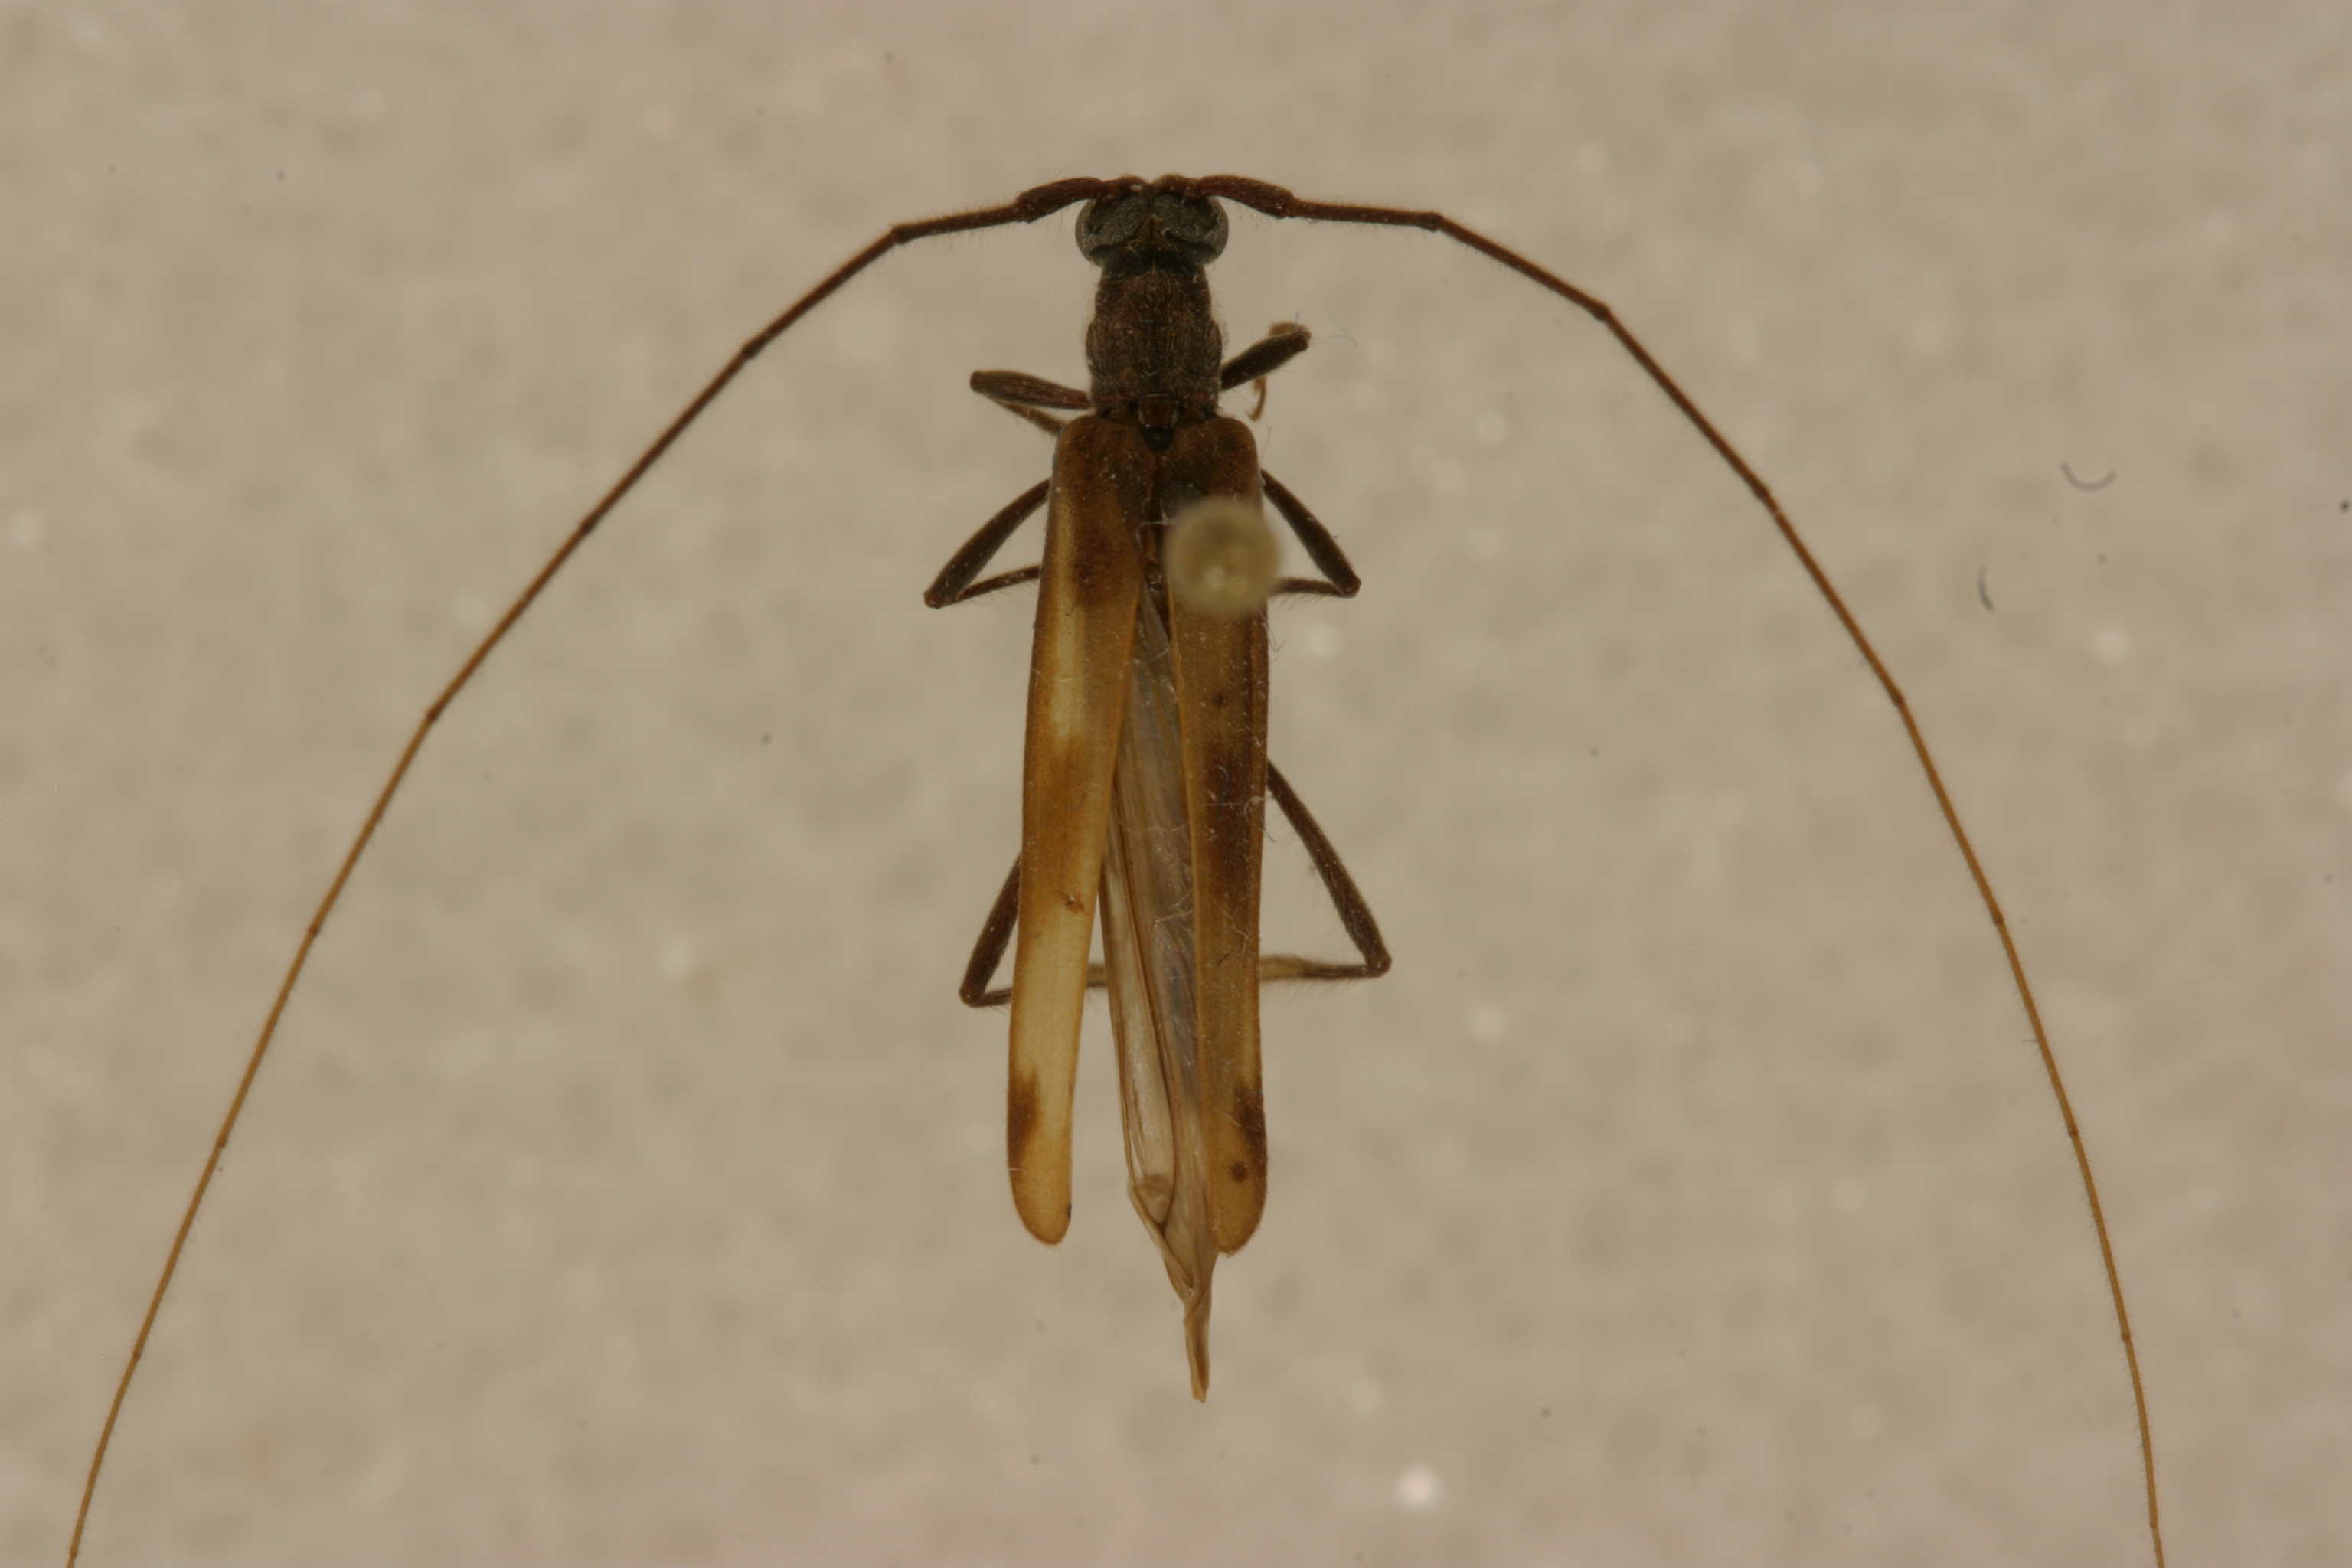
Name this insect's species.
Methia dolichoptera
